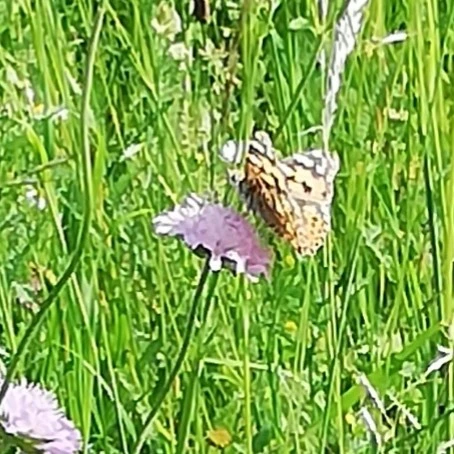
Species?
Vanessa cardui
